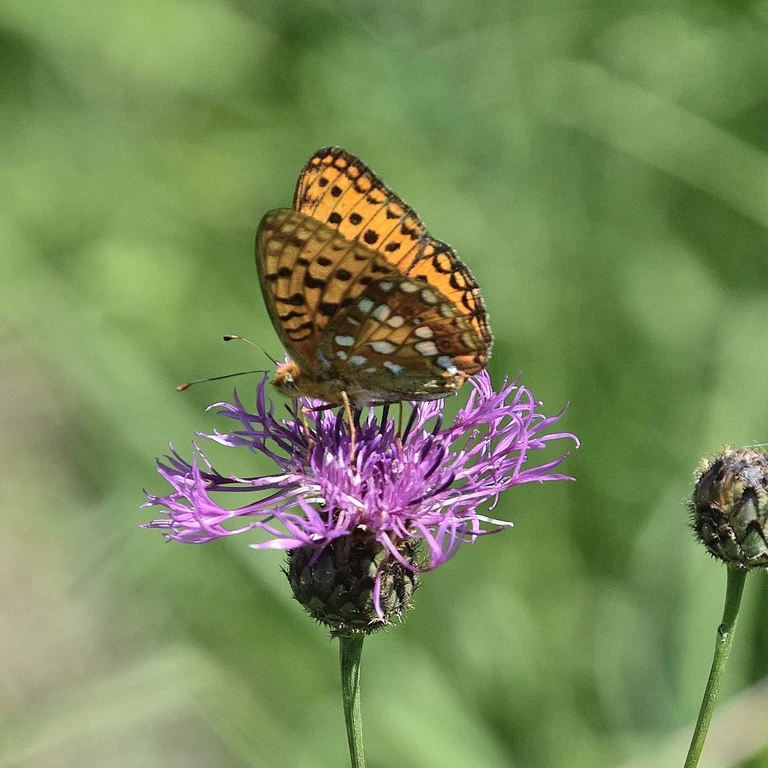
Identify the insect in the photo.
Fabriciana adippe
